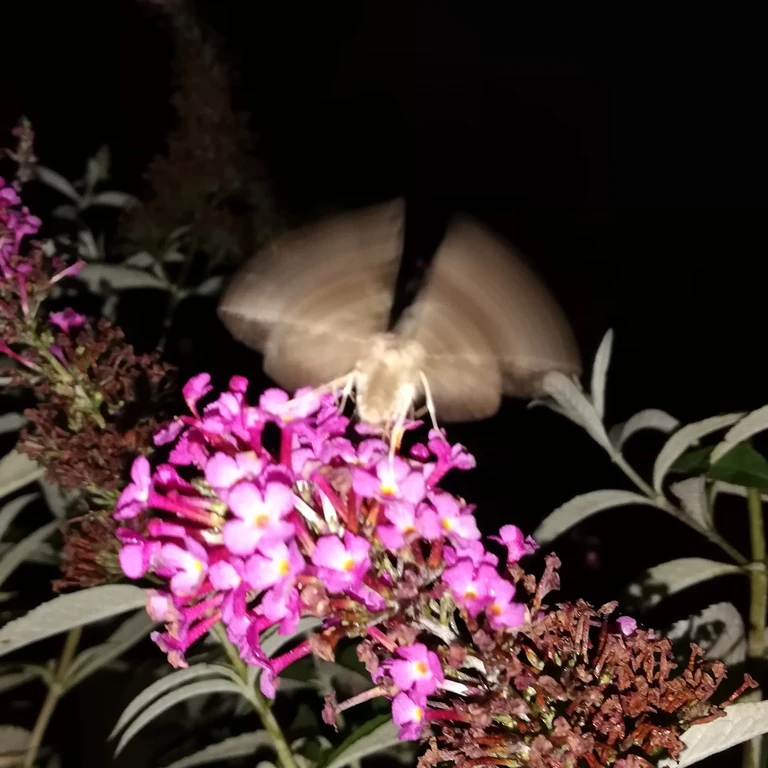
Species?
Autographa gamma
